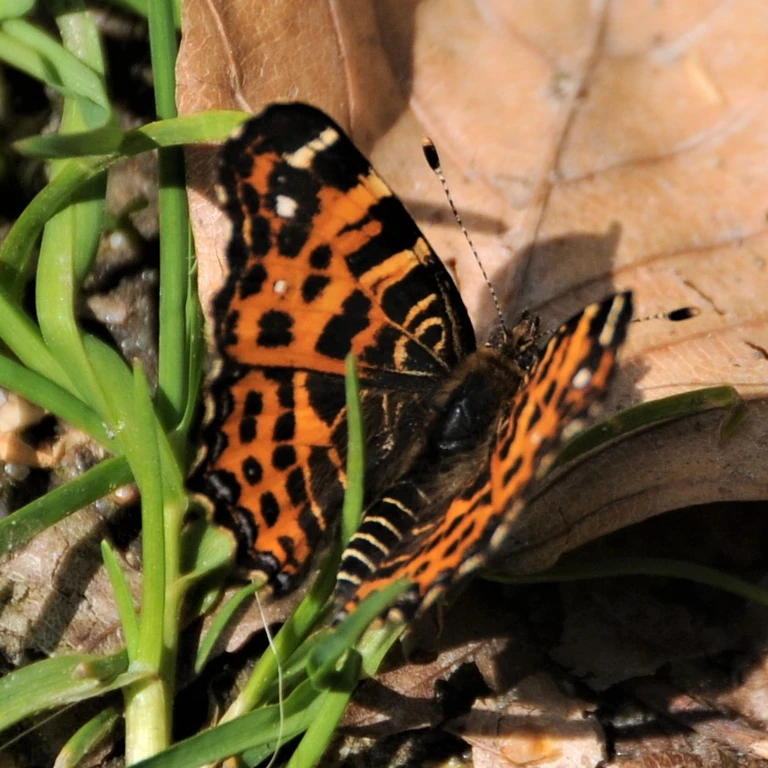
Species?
Araschnia levana
